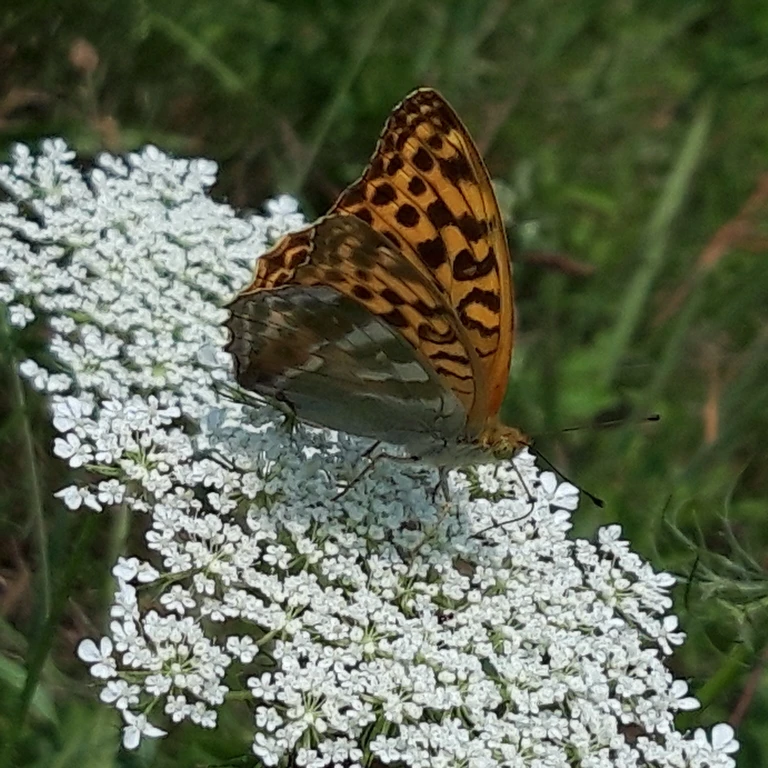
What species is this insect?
Argynnis paphia
